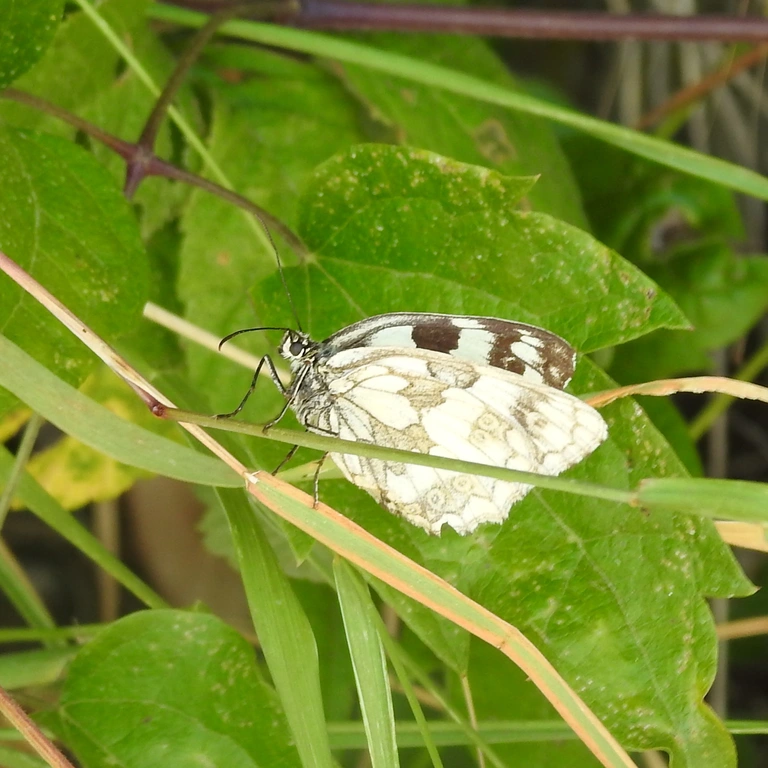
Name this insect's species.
Melanargia galathea
